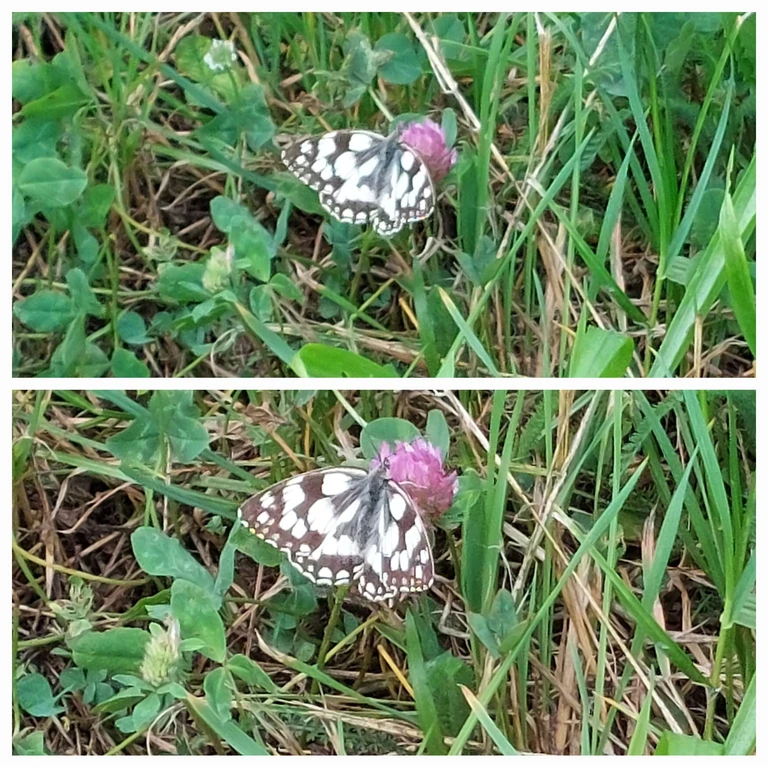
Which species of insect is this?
Melanargia galathea
